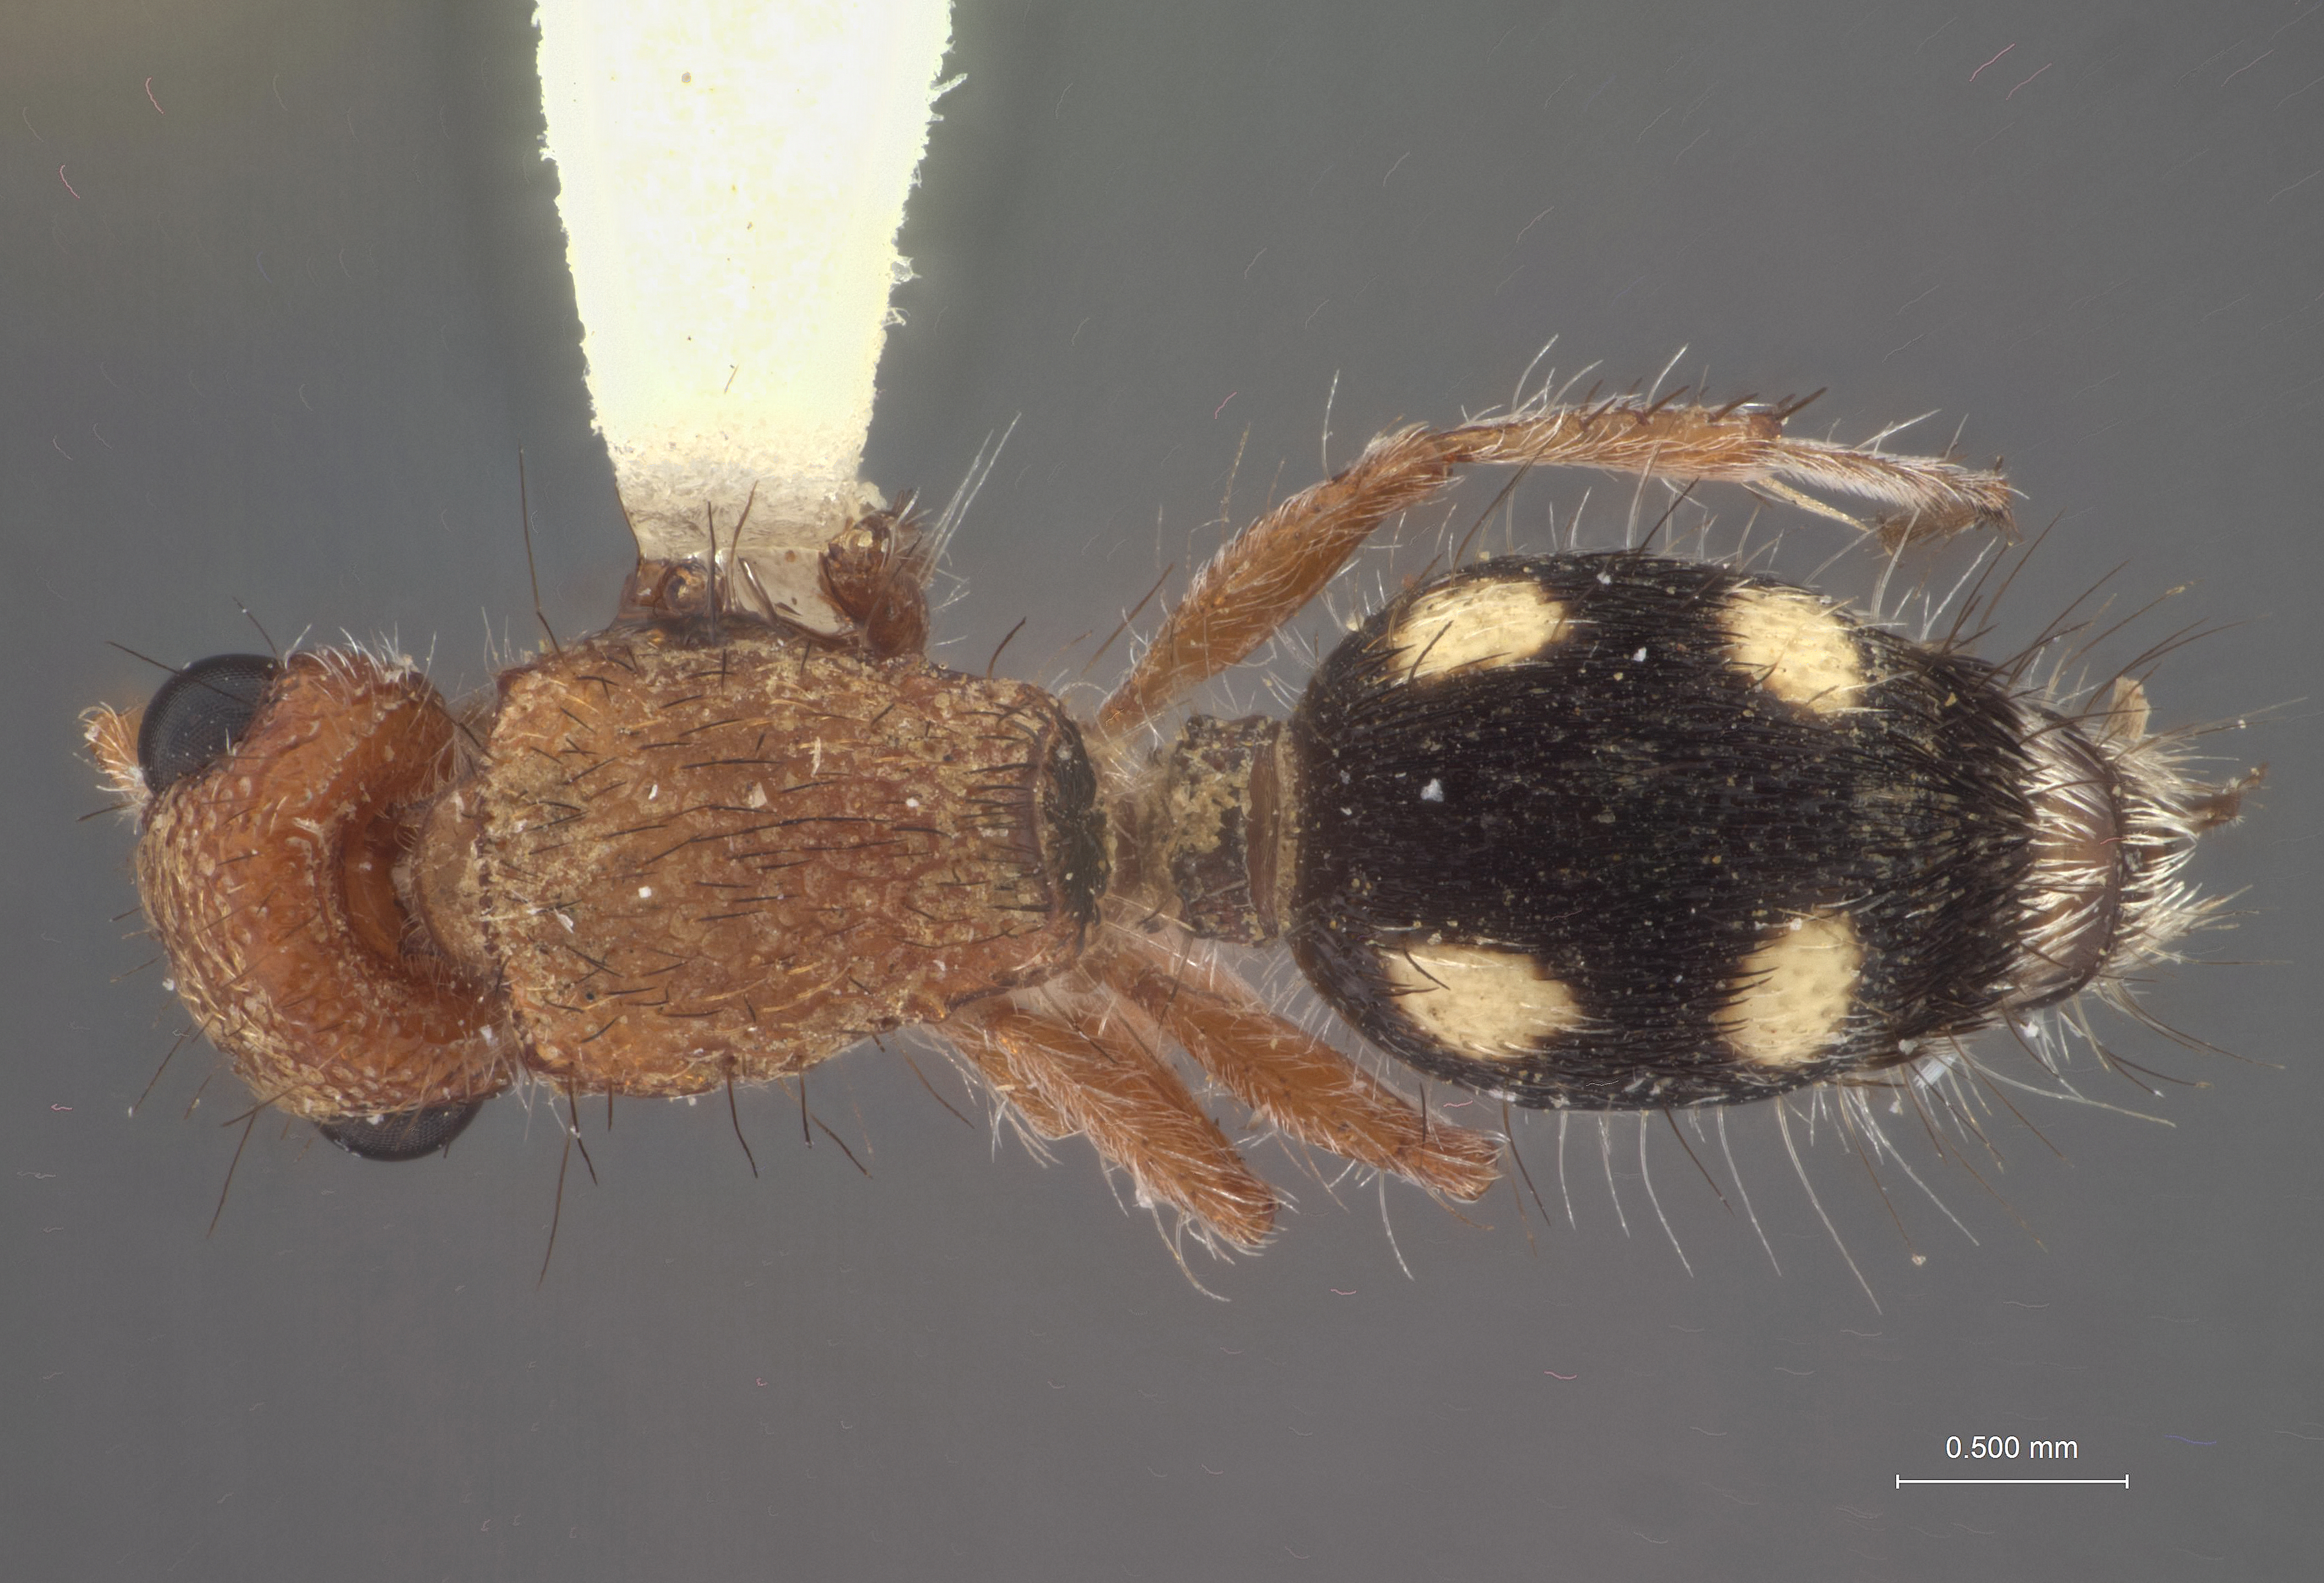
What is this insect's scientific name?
Tobantilla kolasma
